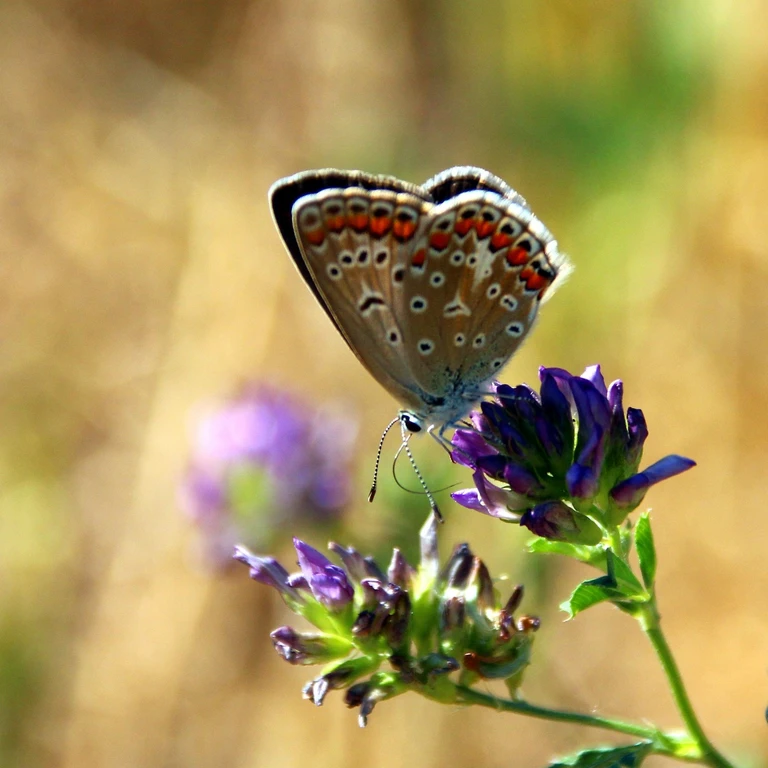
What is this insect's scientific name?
Polyommatus icarus
